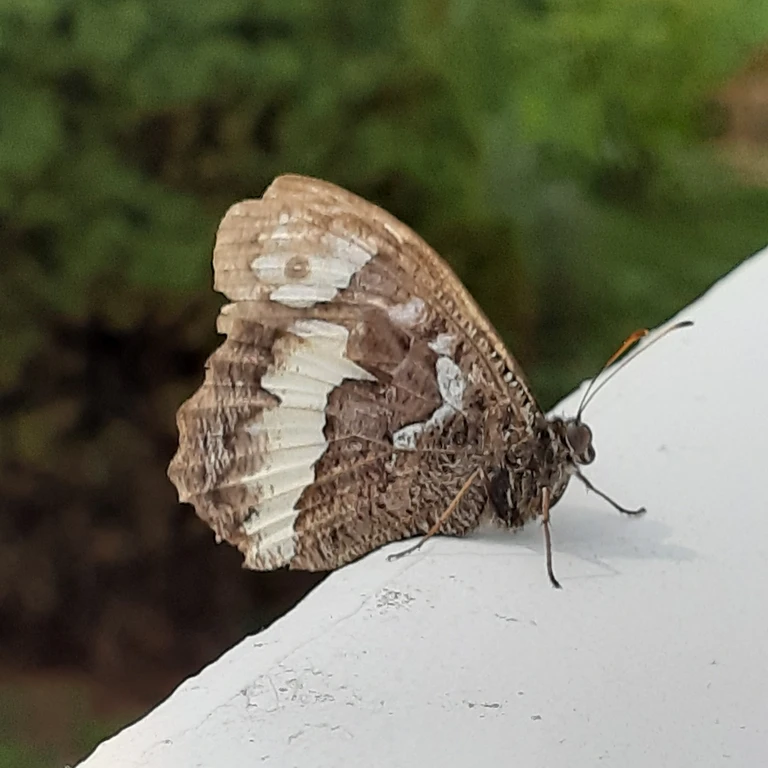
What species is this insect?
Brintesia circe
